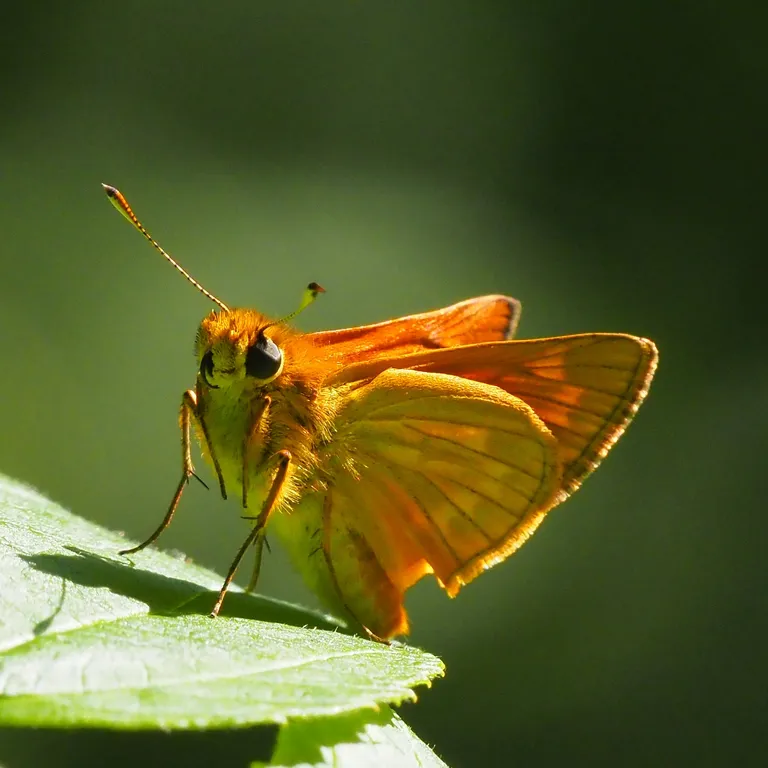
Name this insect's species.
Ochlodes sylvanus (also Ochlodes venata)
